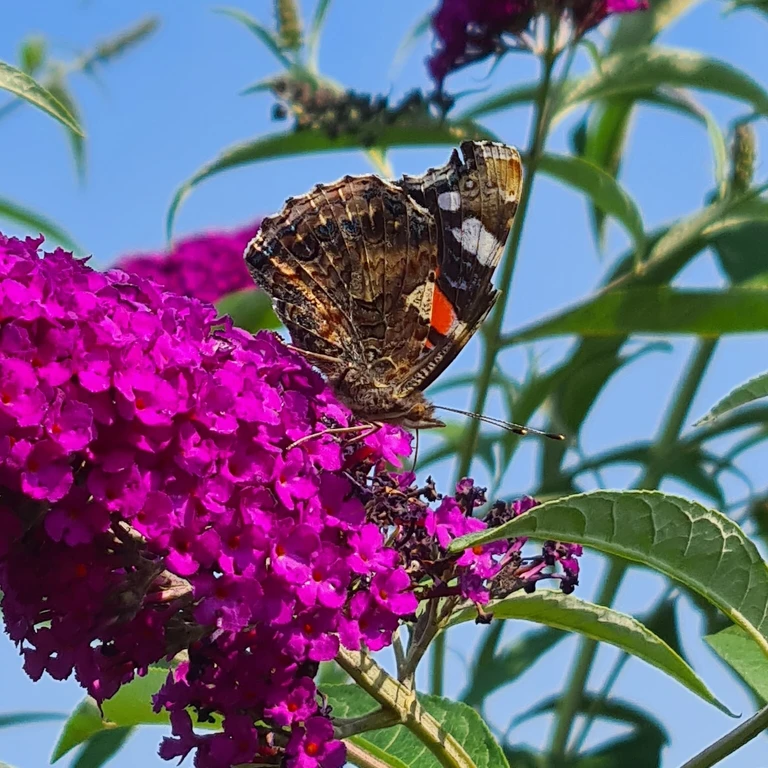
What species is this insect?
Vanessa atalanta
